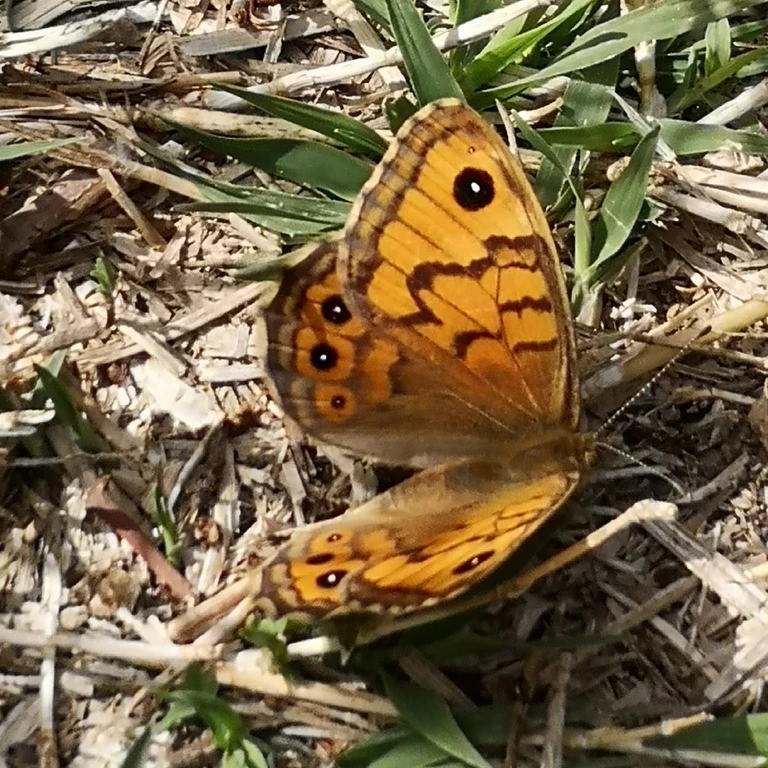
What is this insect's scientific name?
Lasiommata megera (also Pararge megera)
